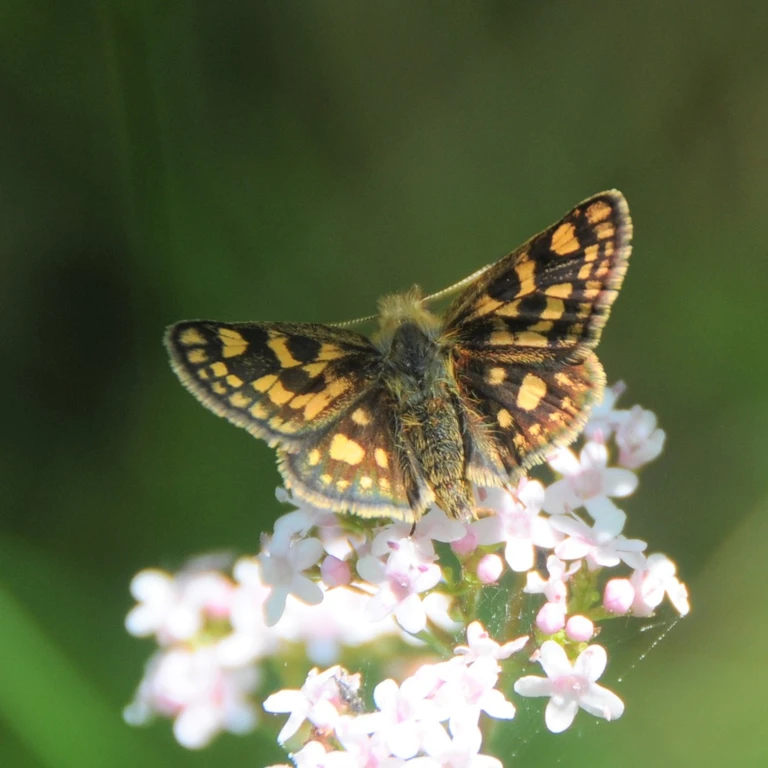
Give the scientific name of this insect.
Carterocephalus palaemon
